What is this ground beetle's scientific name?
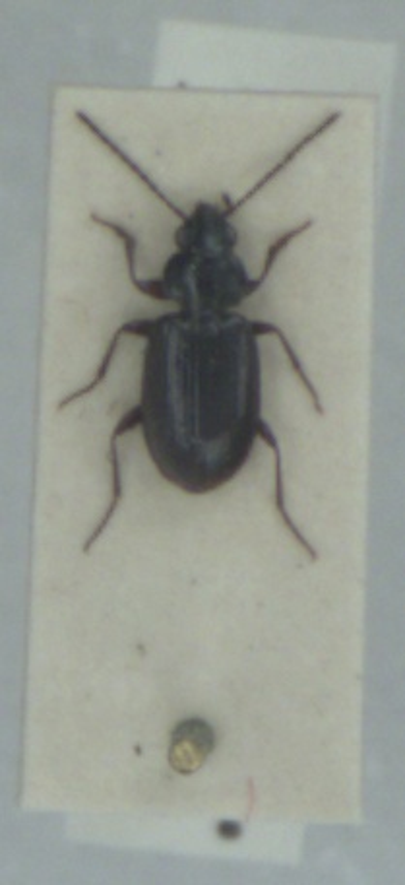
Bembidion aeneum
